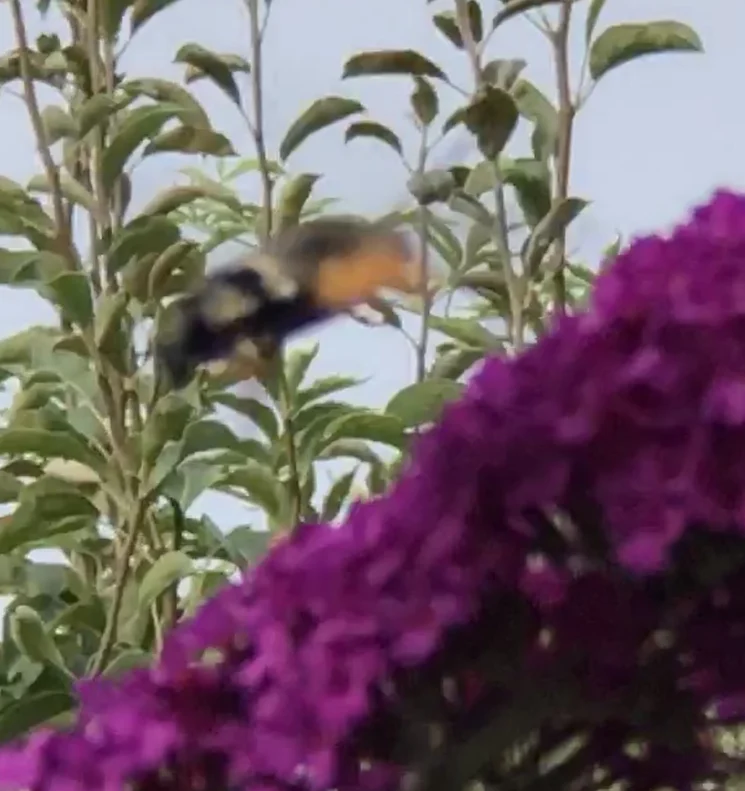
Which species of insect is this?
Macroglossum stellatarum
